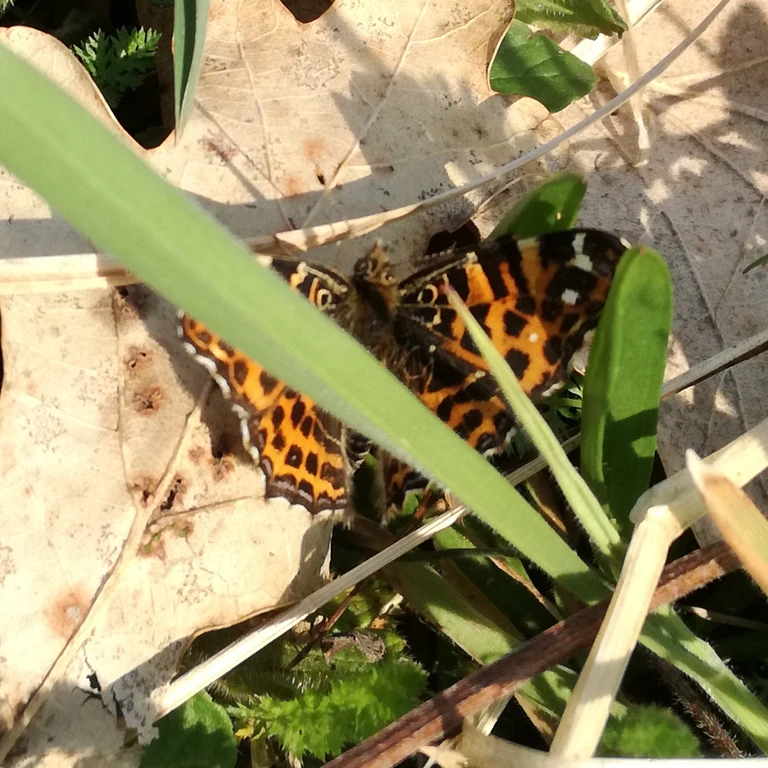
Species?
Araschnia levana
